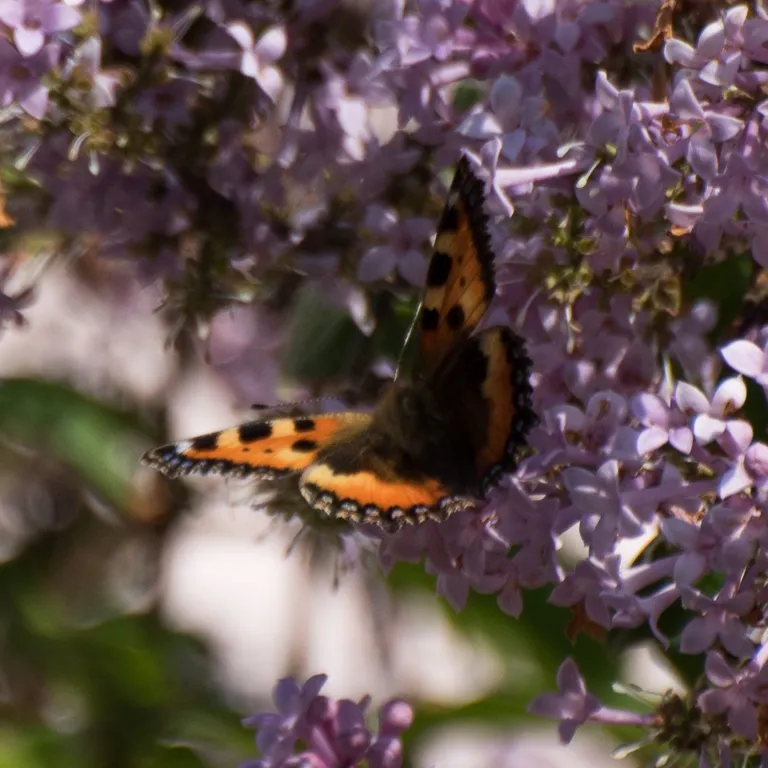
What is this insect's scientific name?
Aglais urticae
